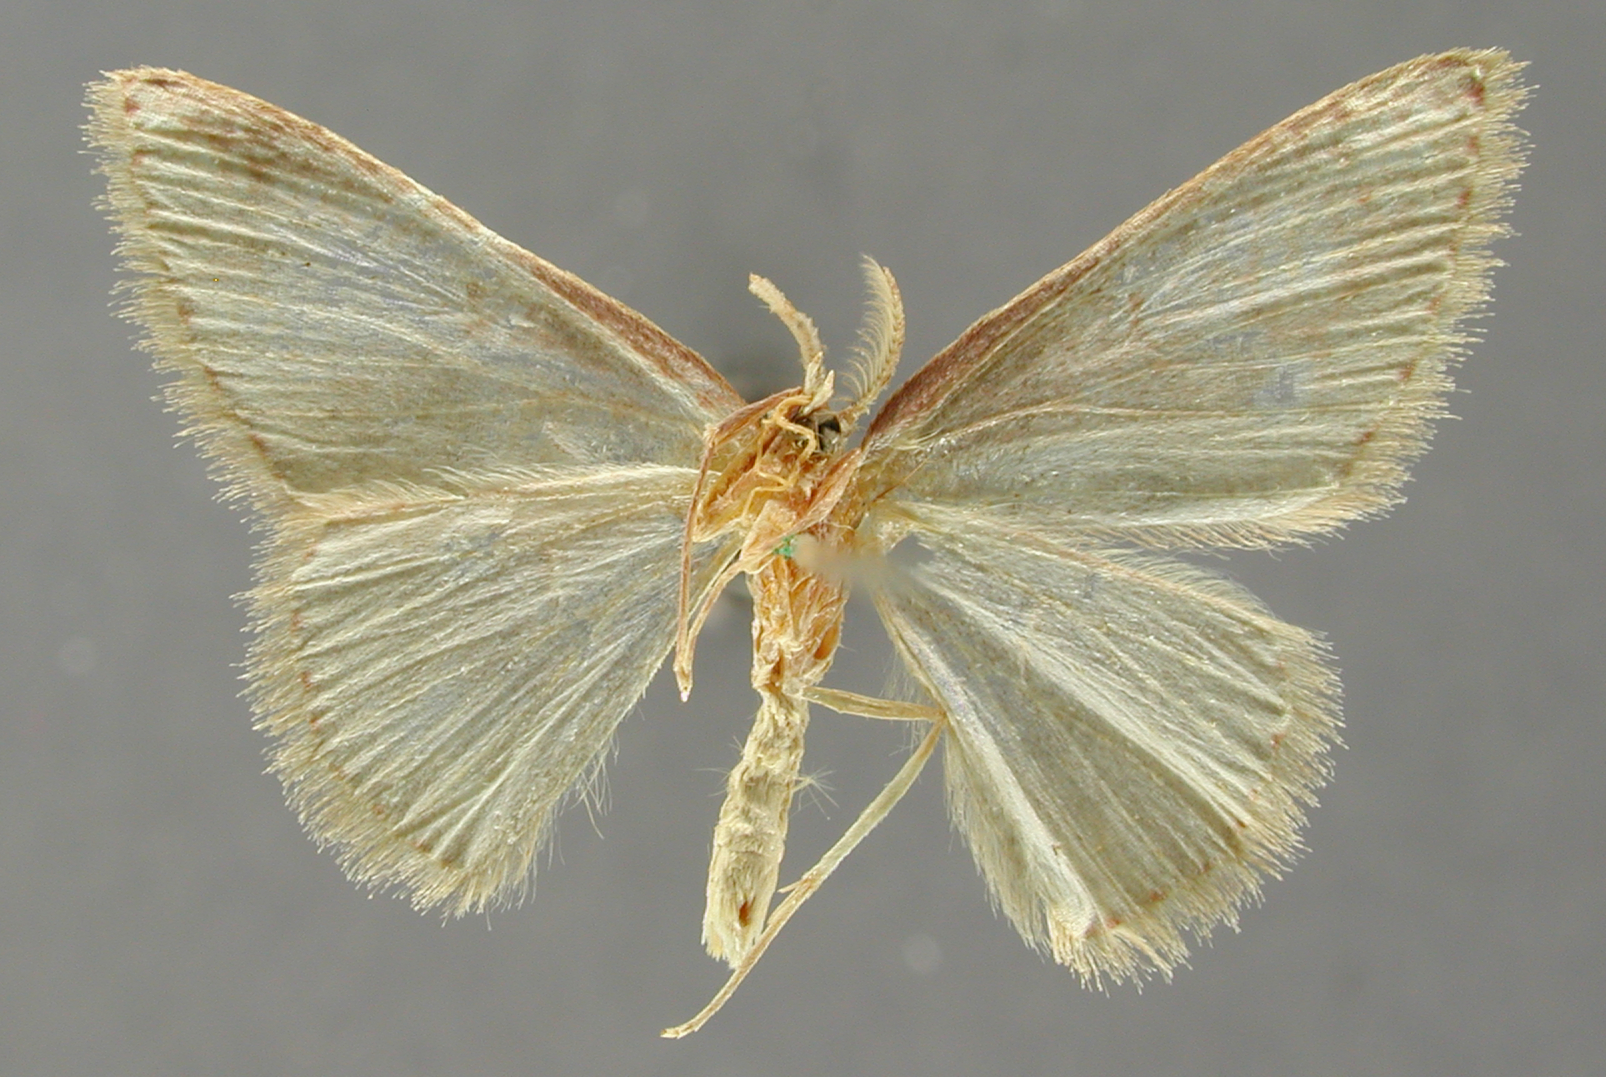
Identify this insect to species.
Deptalia obscurior
